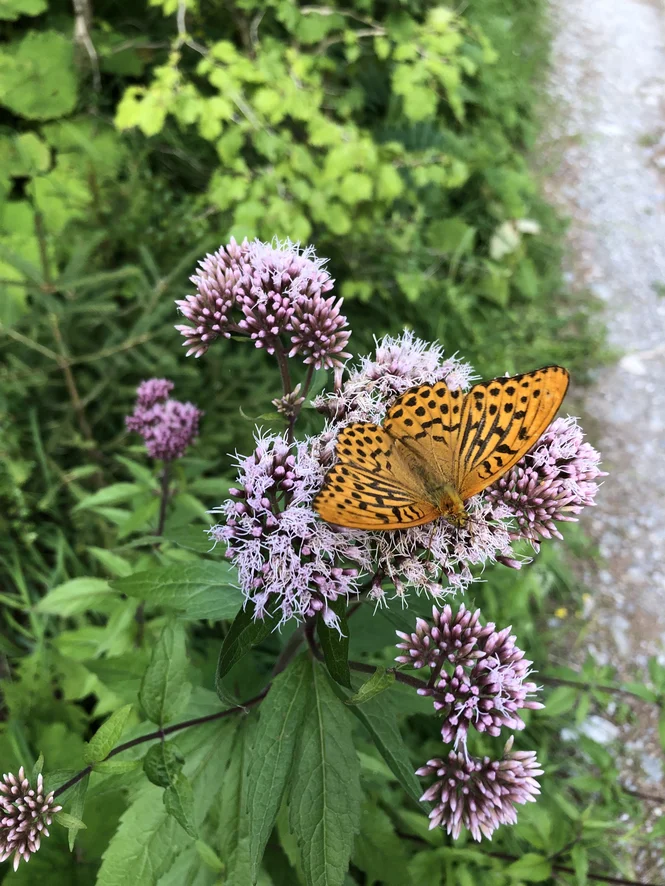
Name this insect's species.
Argynnis paphia
